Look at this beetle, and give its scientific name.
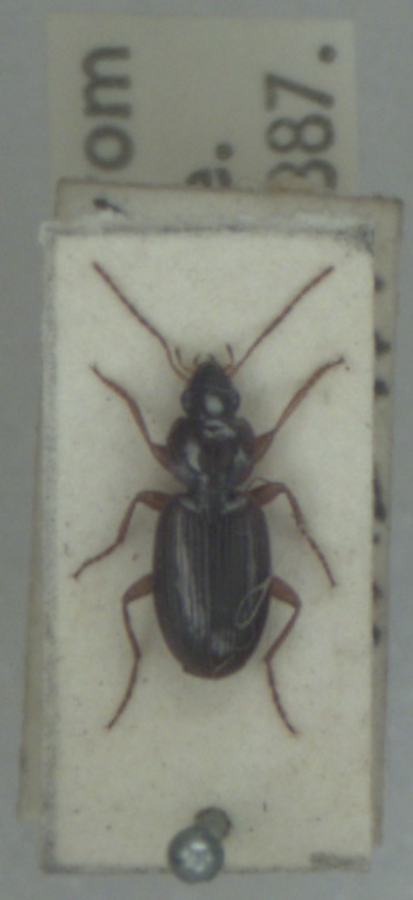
Olisthopus rotundatus
